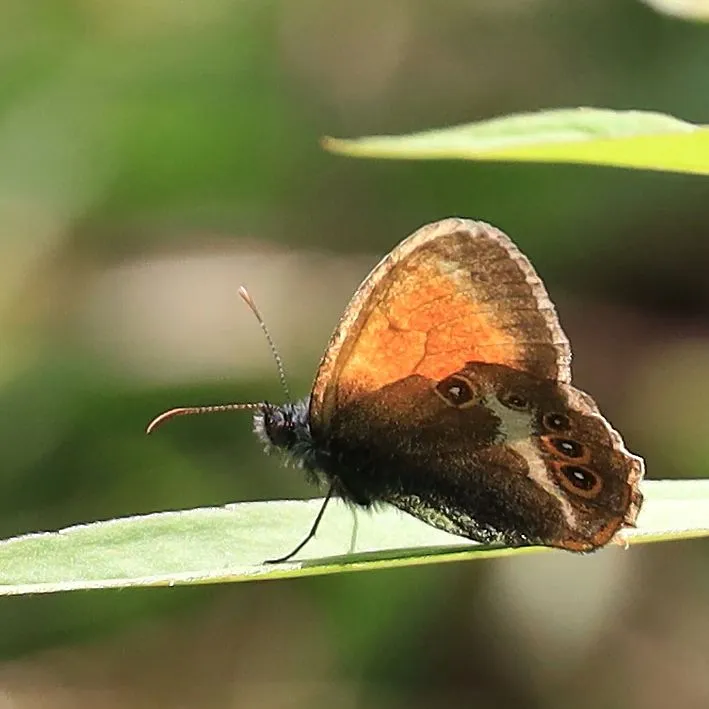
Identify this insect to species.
Coenonympha arcania
